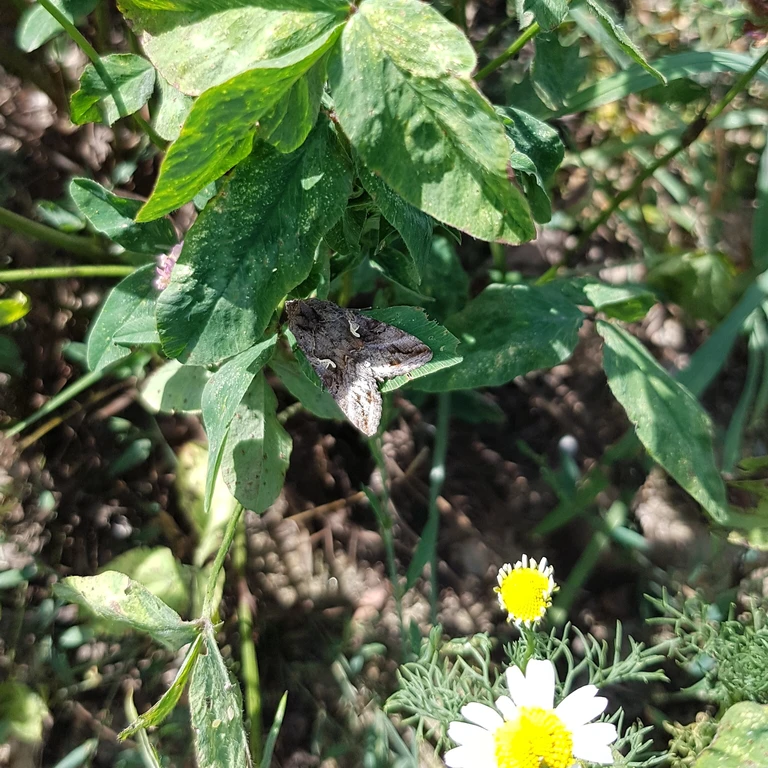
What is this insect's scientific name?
Autographa gamma
